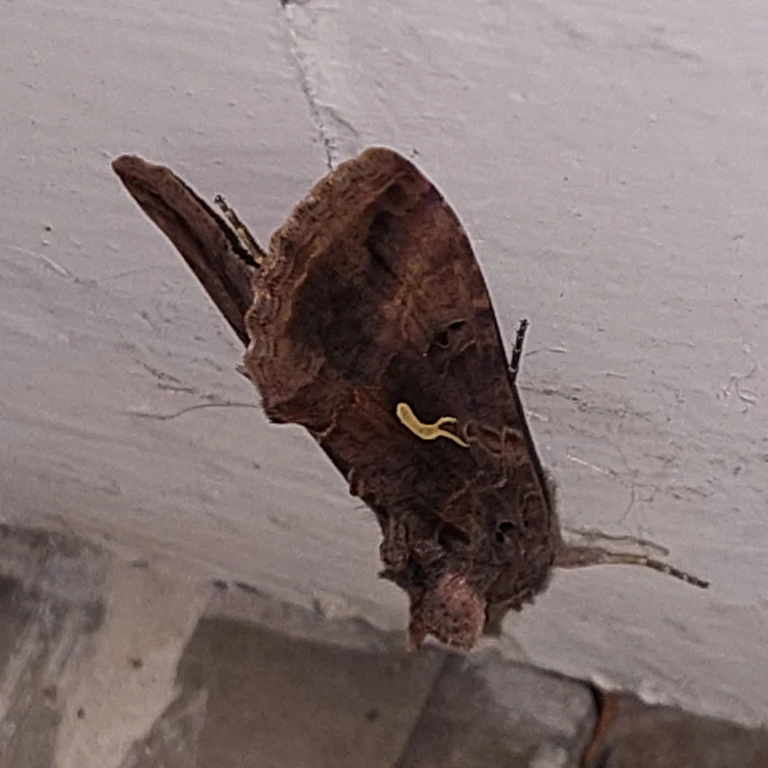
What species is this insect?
Autographa gamma
